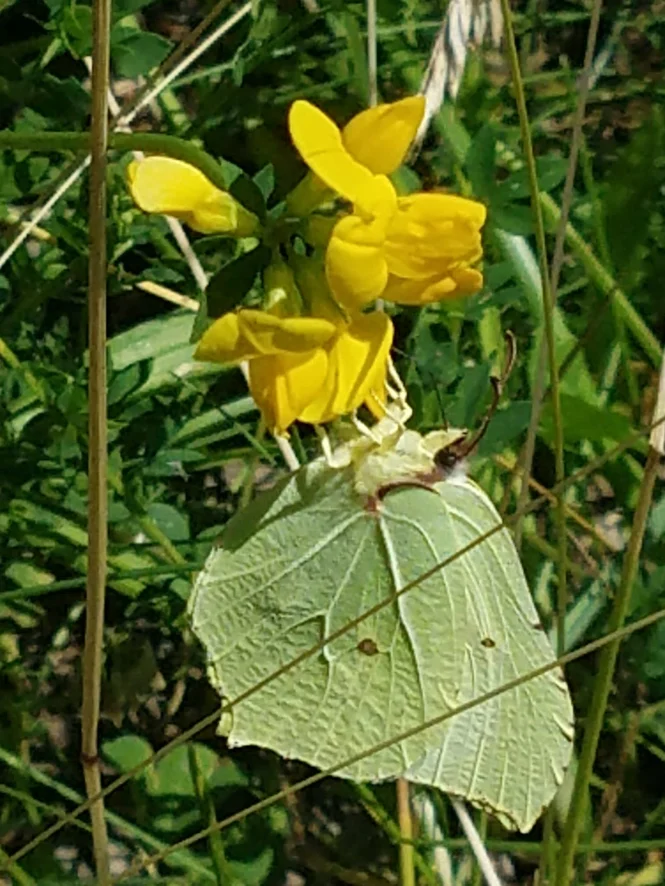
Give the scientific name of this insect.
Gonepteryx rhamni
